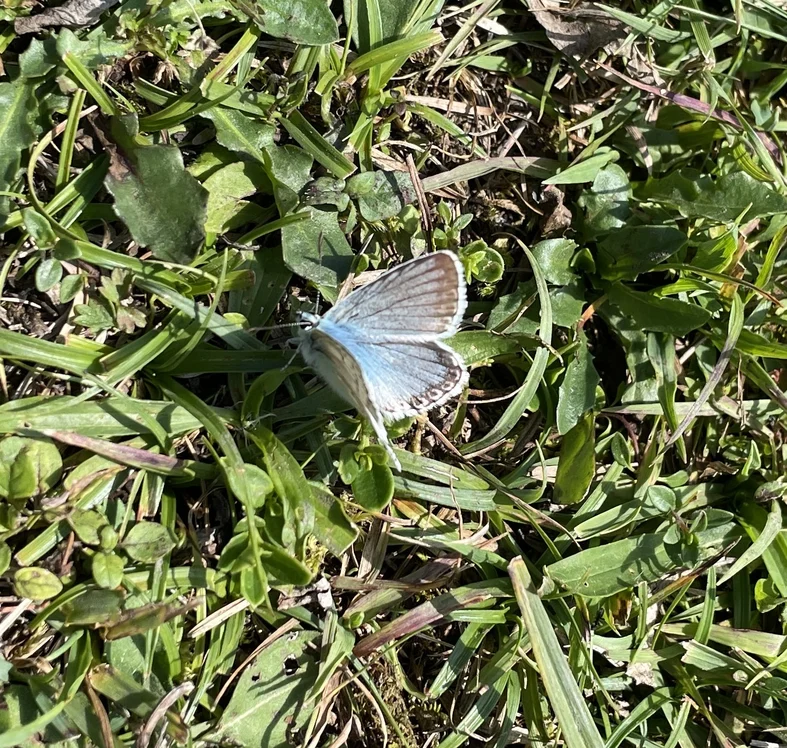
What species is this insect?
Lysandra coridon
